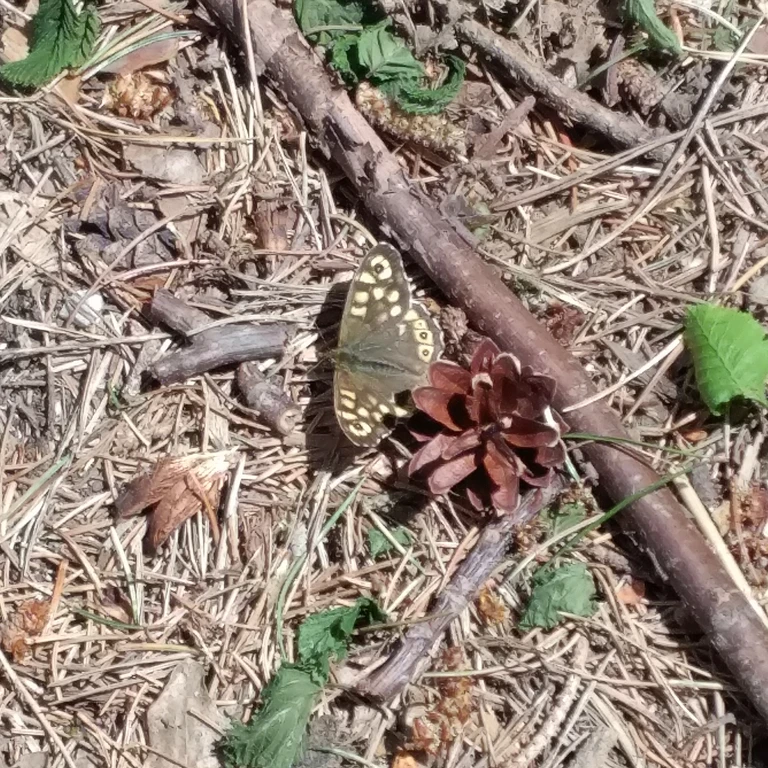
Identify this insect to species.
Pararge aegeria
